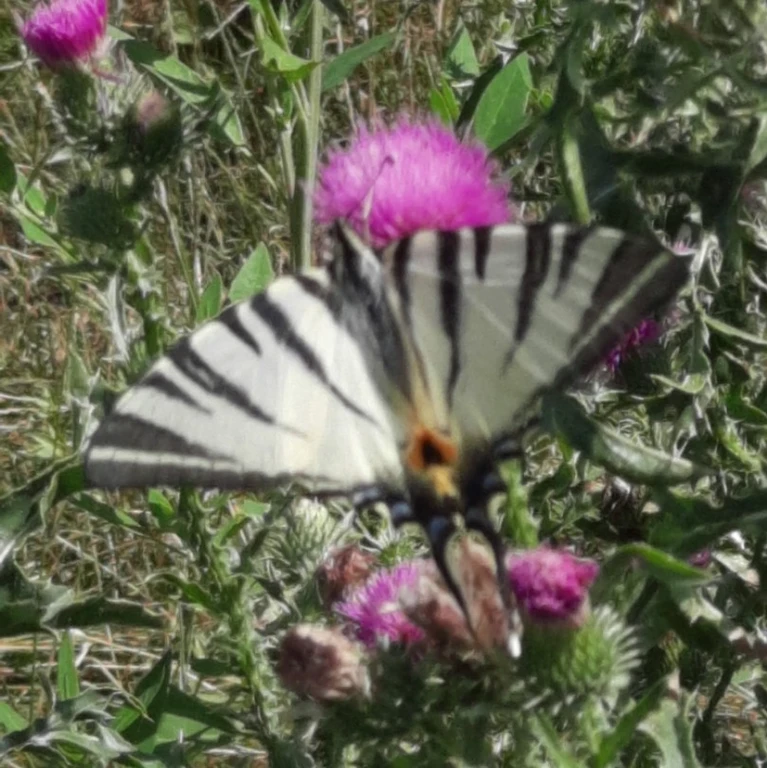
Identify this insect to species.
Iphiclides podalirius
